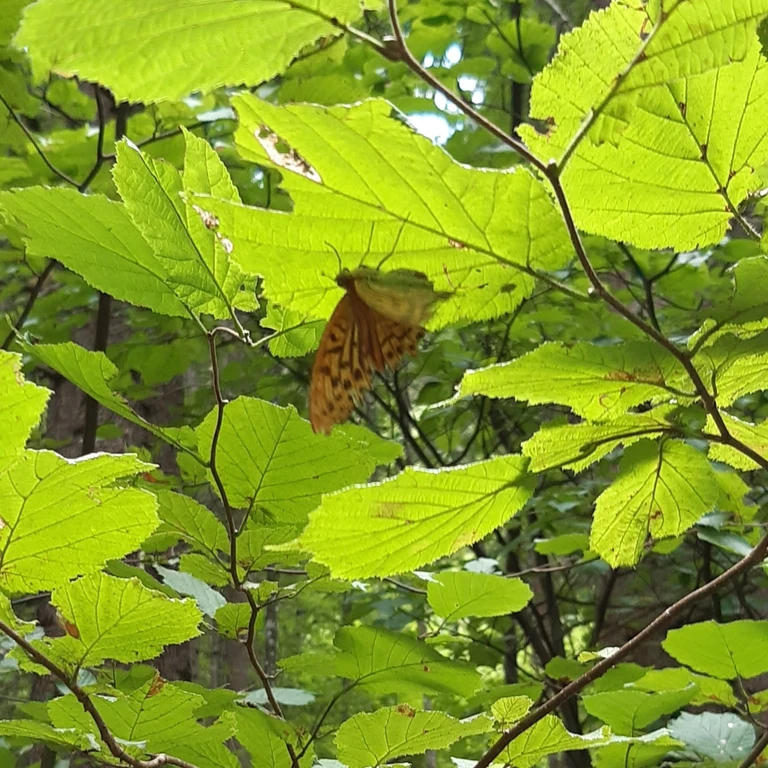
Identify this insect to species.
Argynnis paphia
